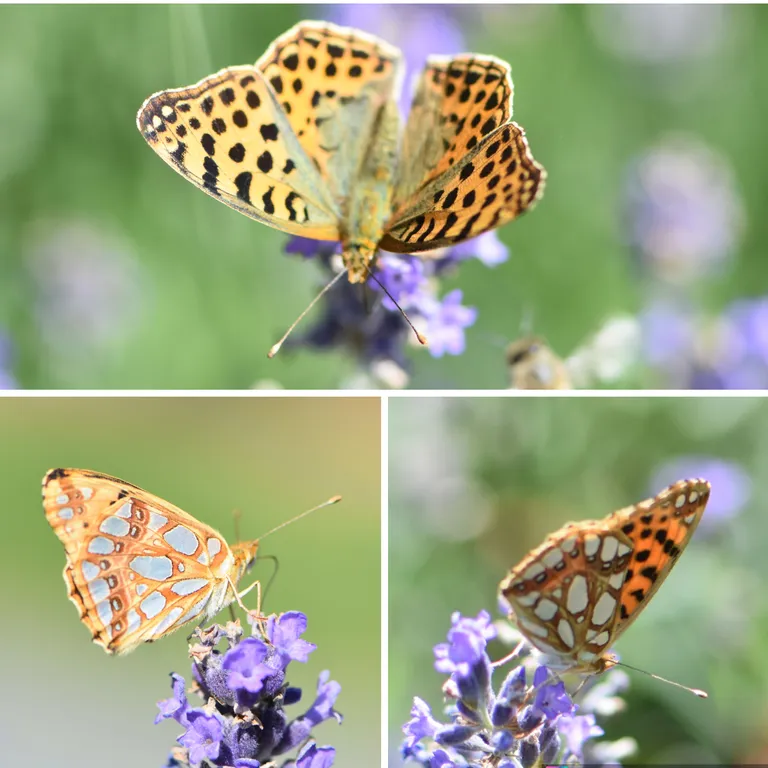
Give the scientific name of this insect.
Issoria lathonia
